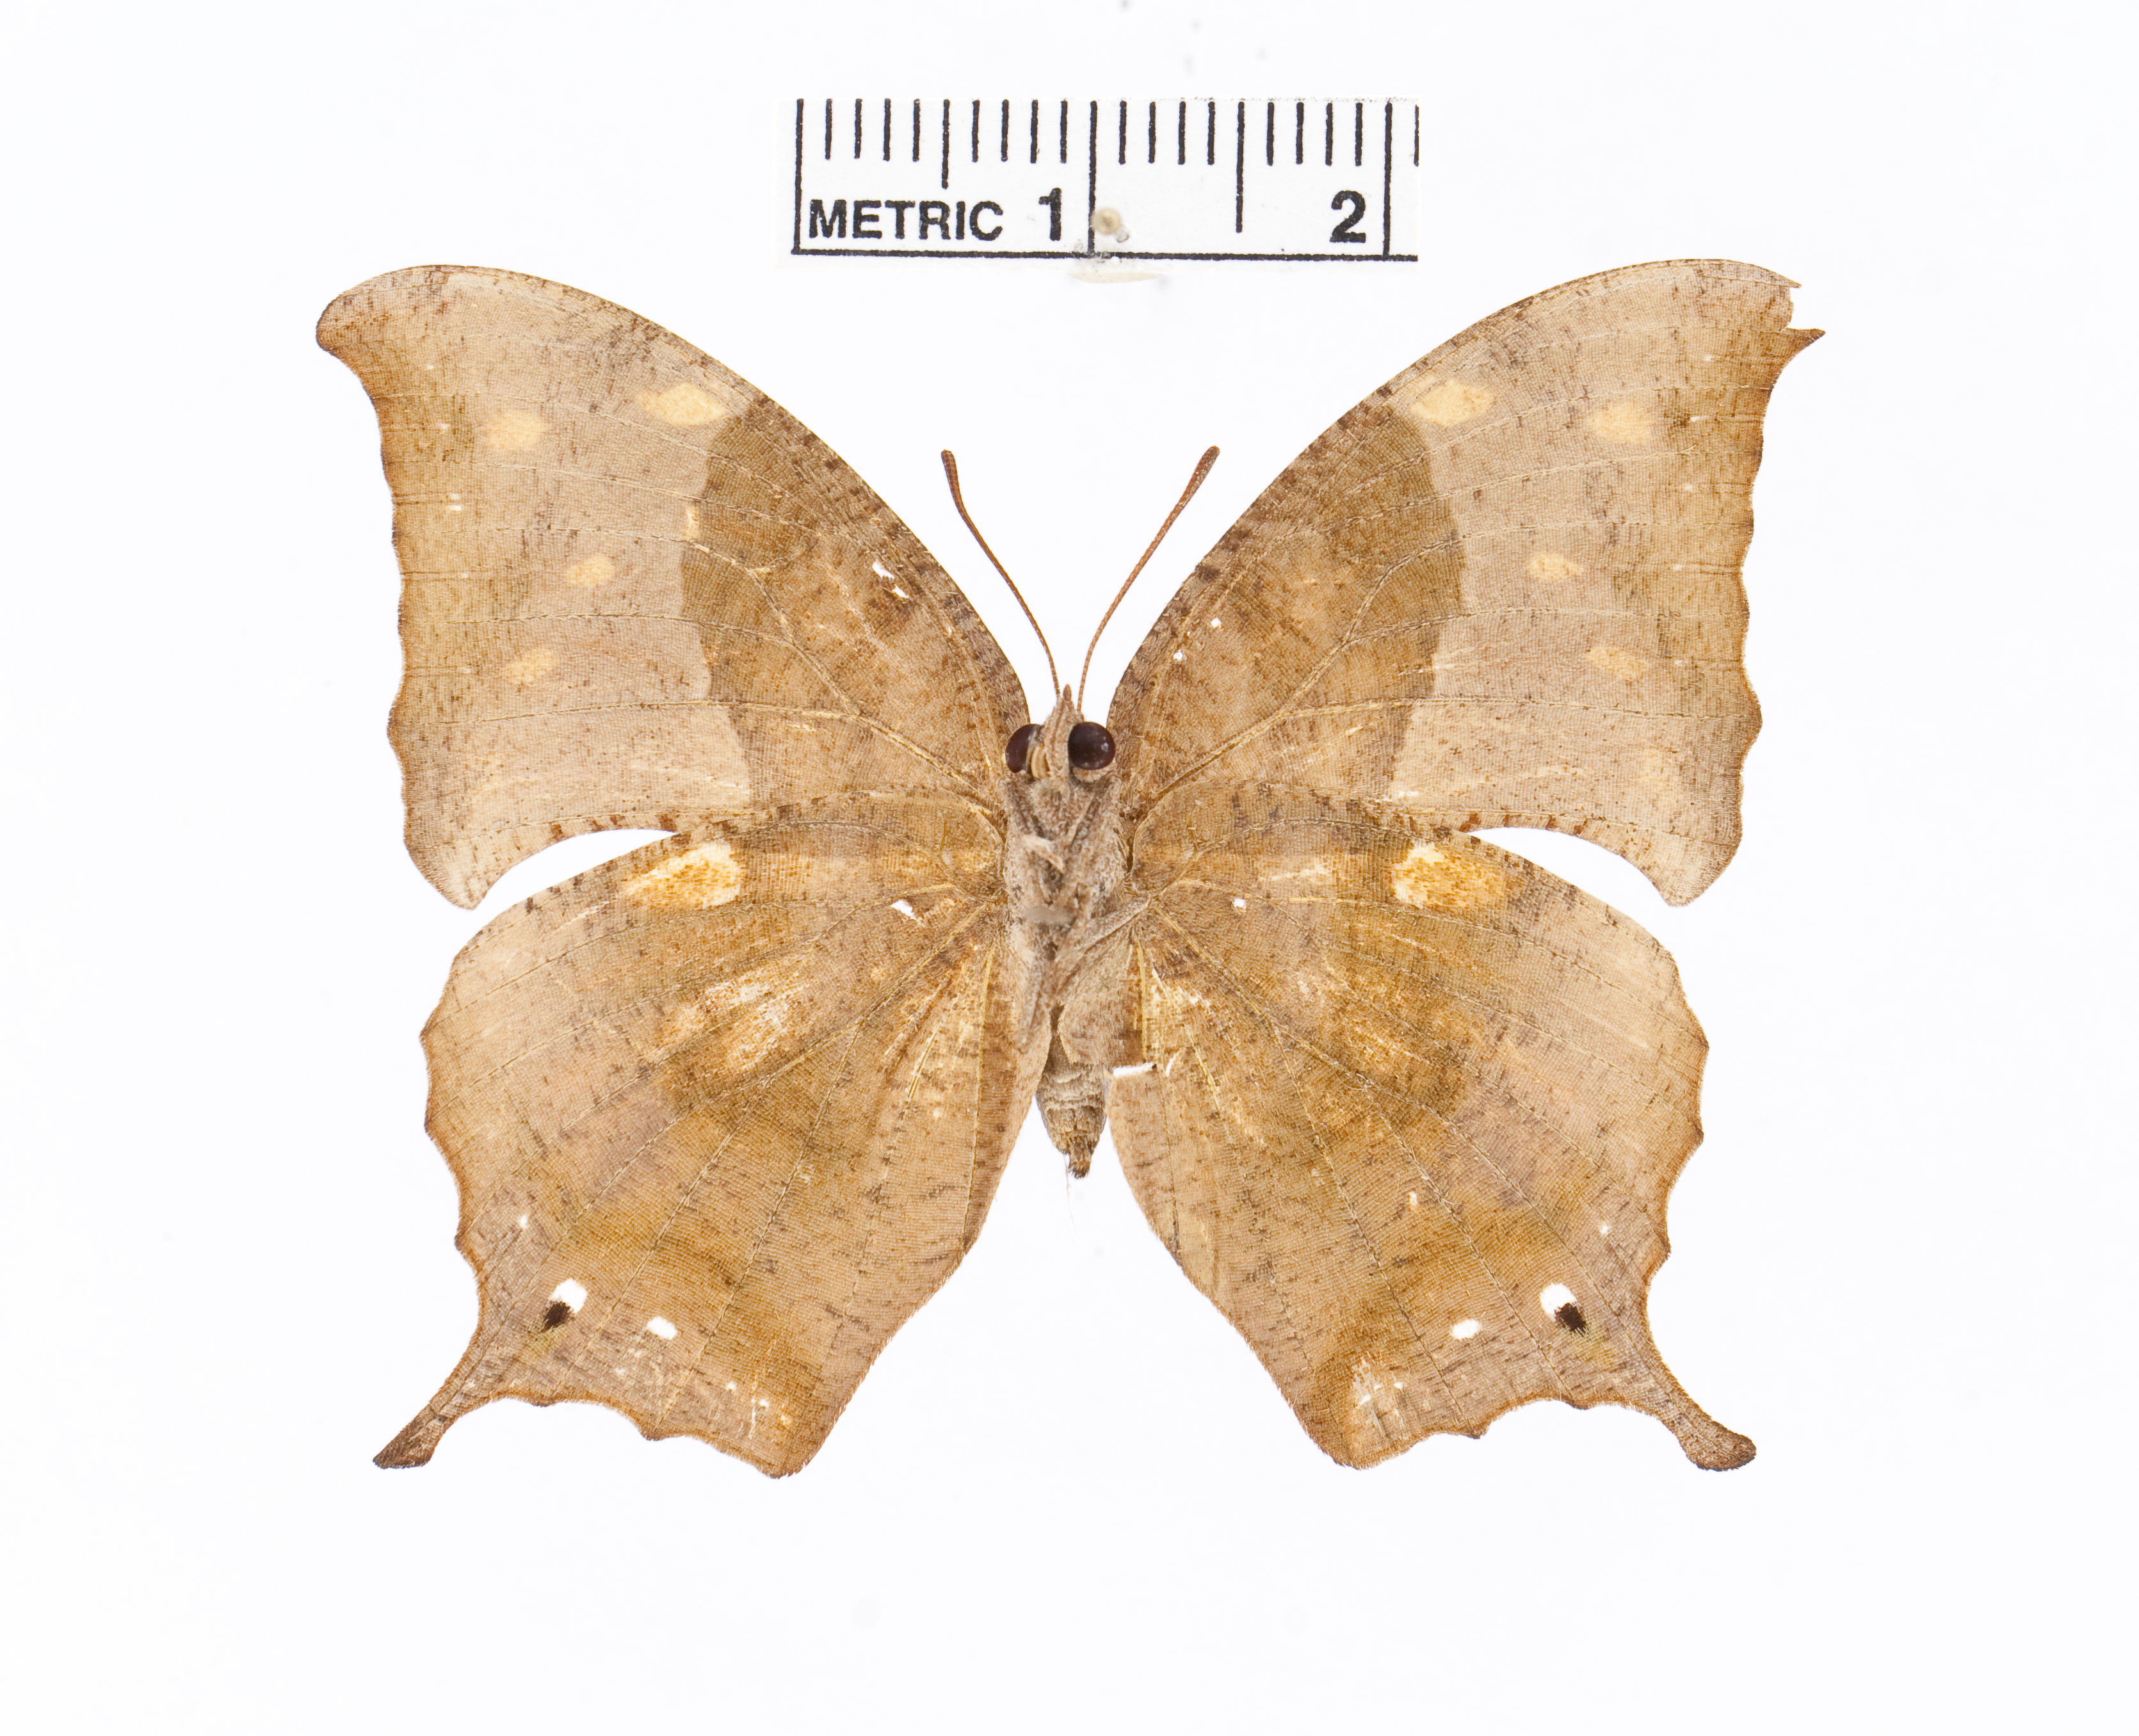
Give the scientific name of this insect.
Memphis pithyusa
